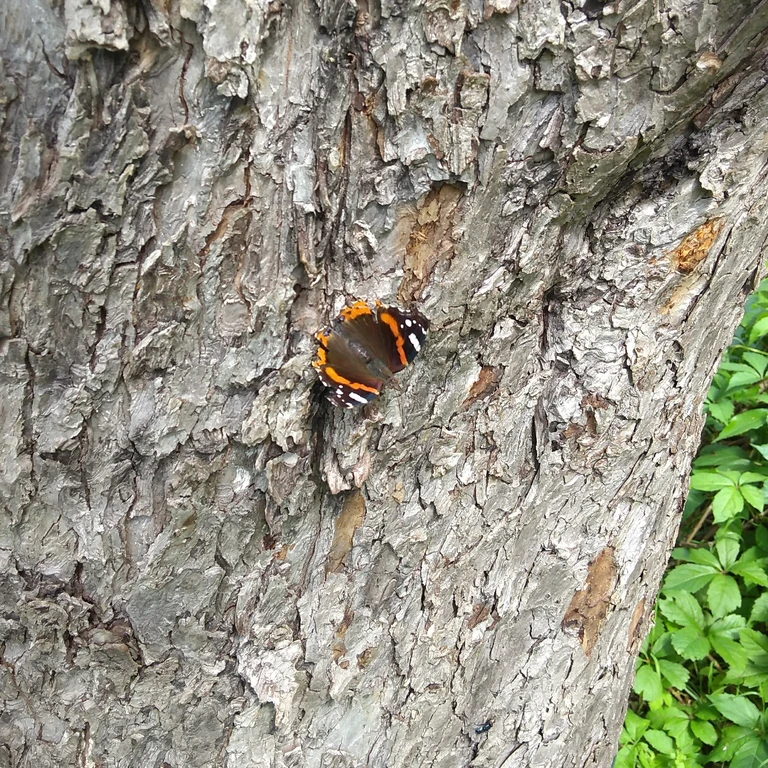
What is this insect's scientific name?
Vanessa atalanta
